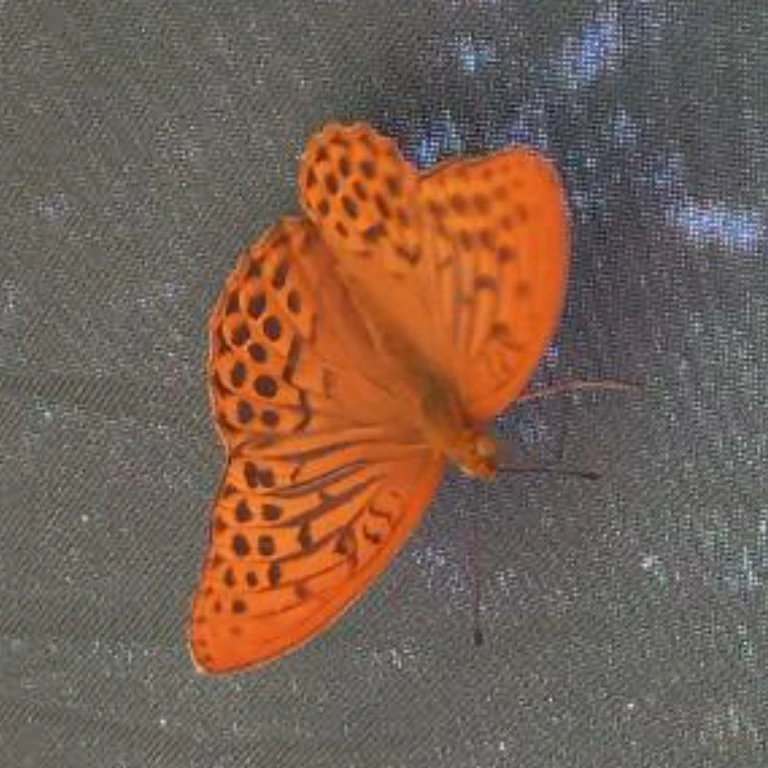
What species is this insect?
Argynnis paphia
